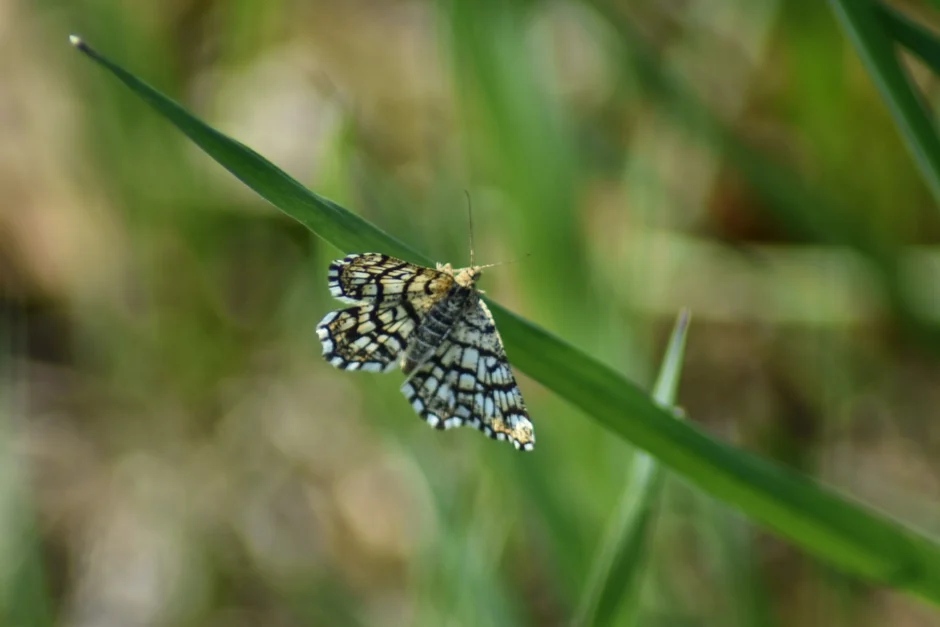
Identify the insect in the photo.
Chiasmia clathrata
